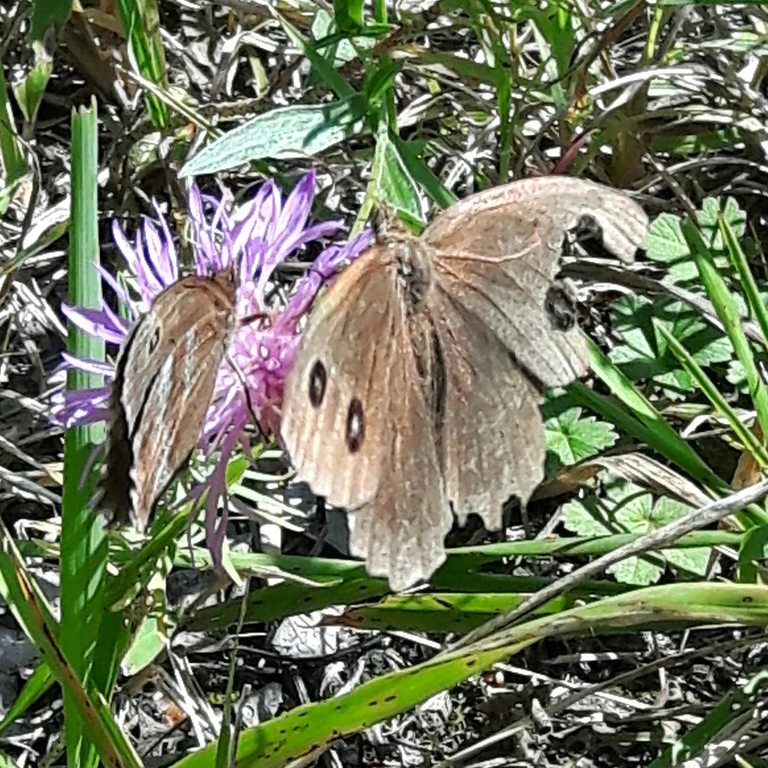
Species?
Minois dryas
